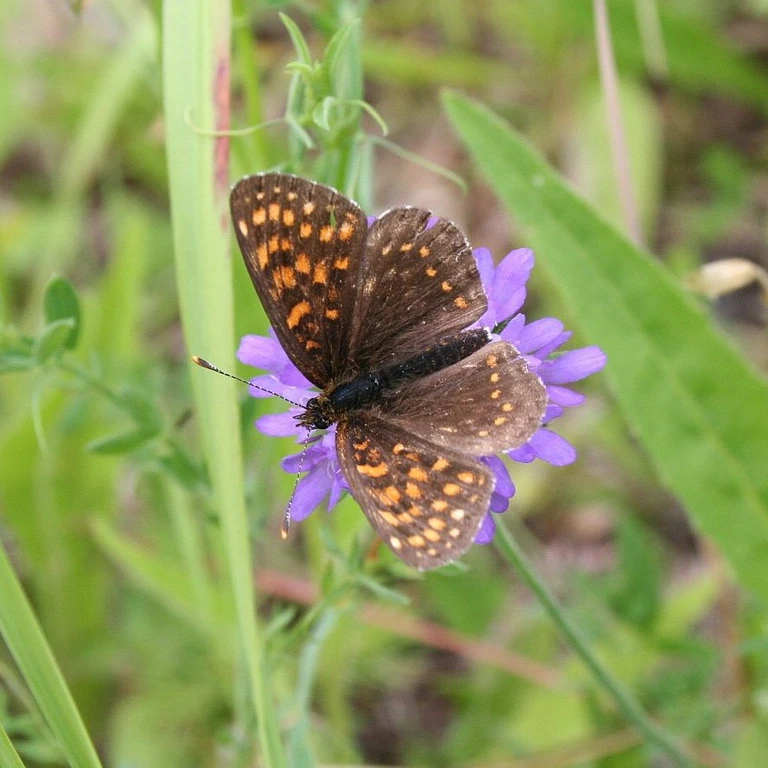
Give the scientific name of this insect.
Melitaea diamina
